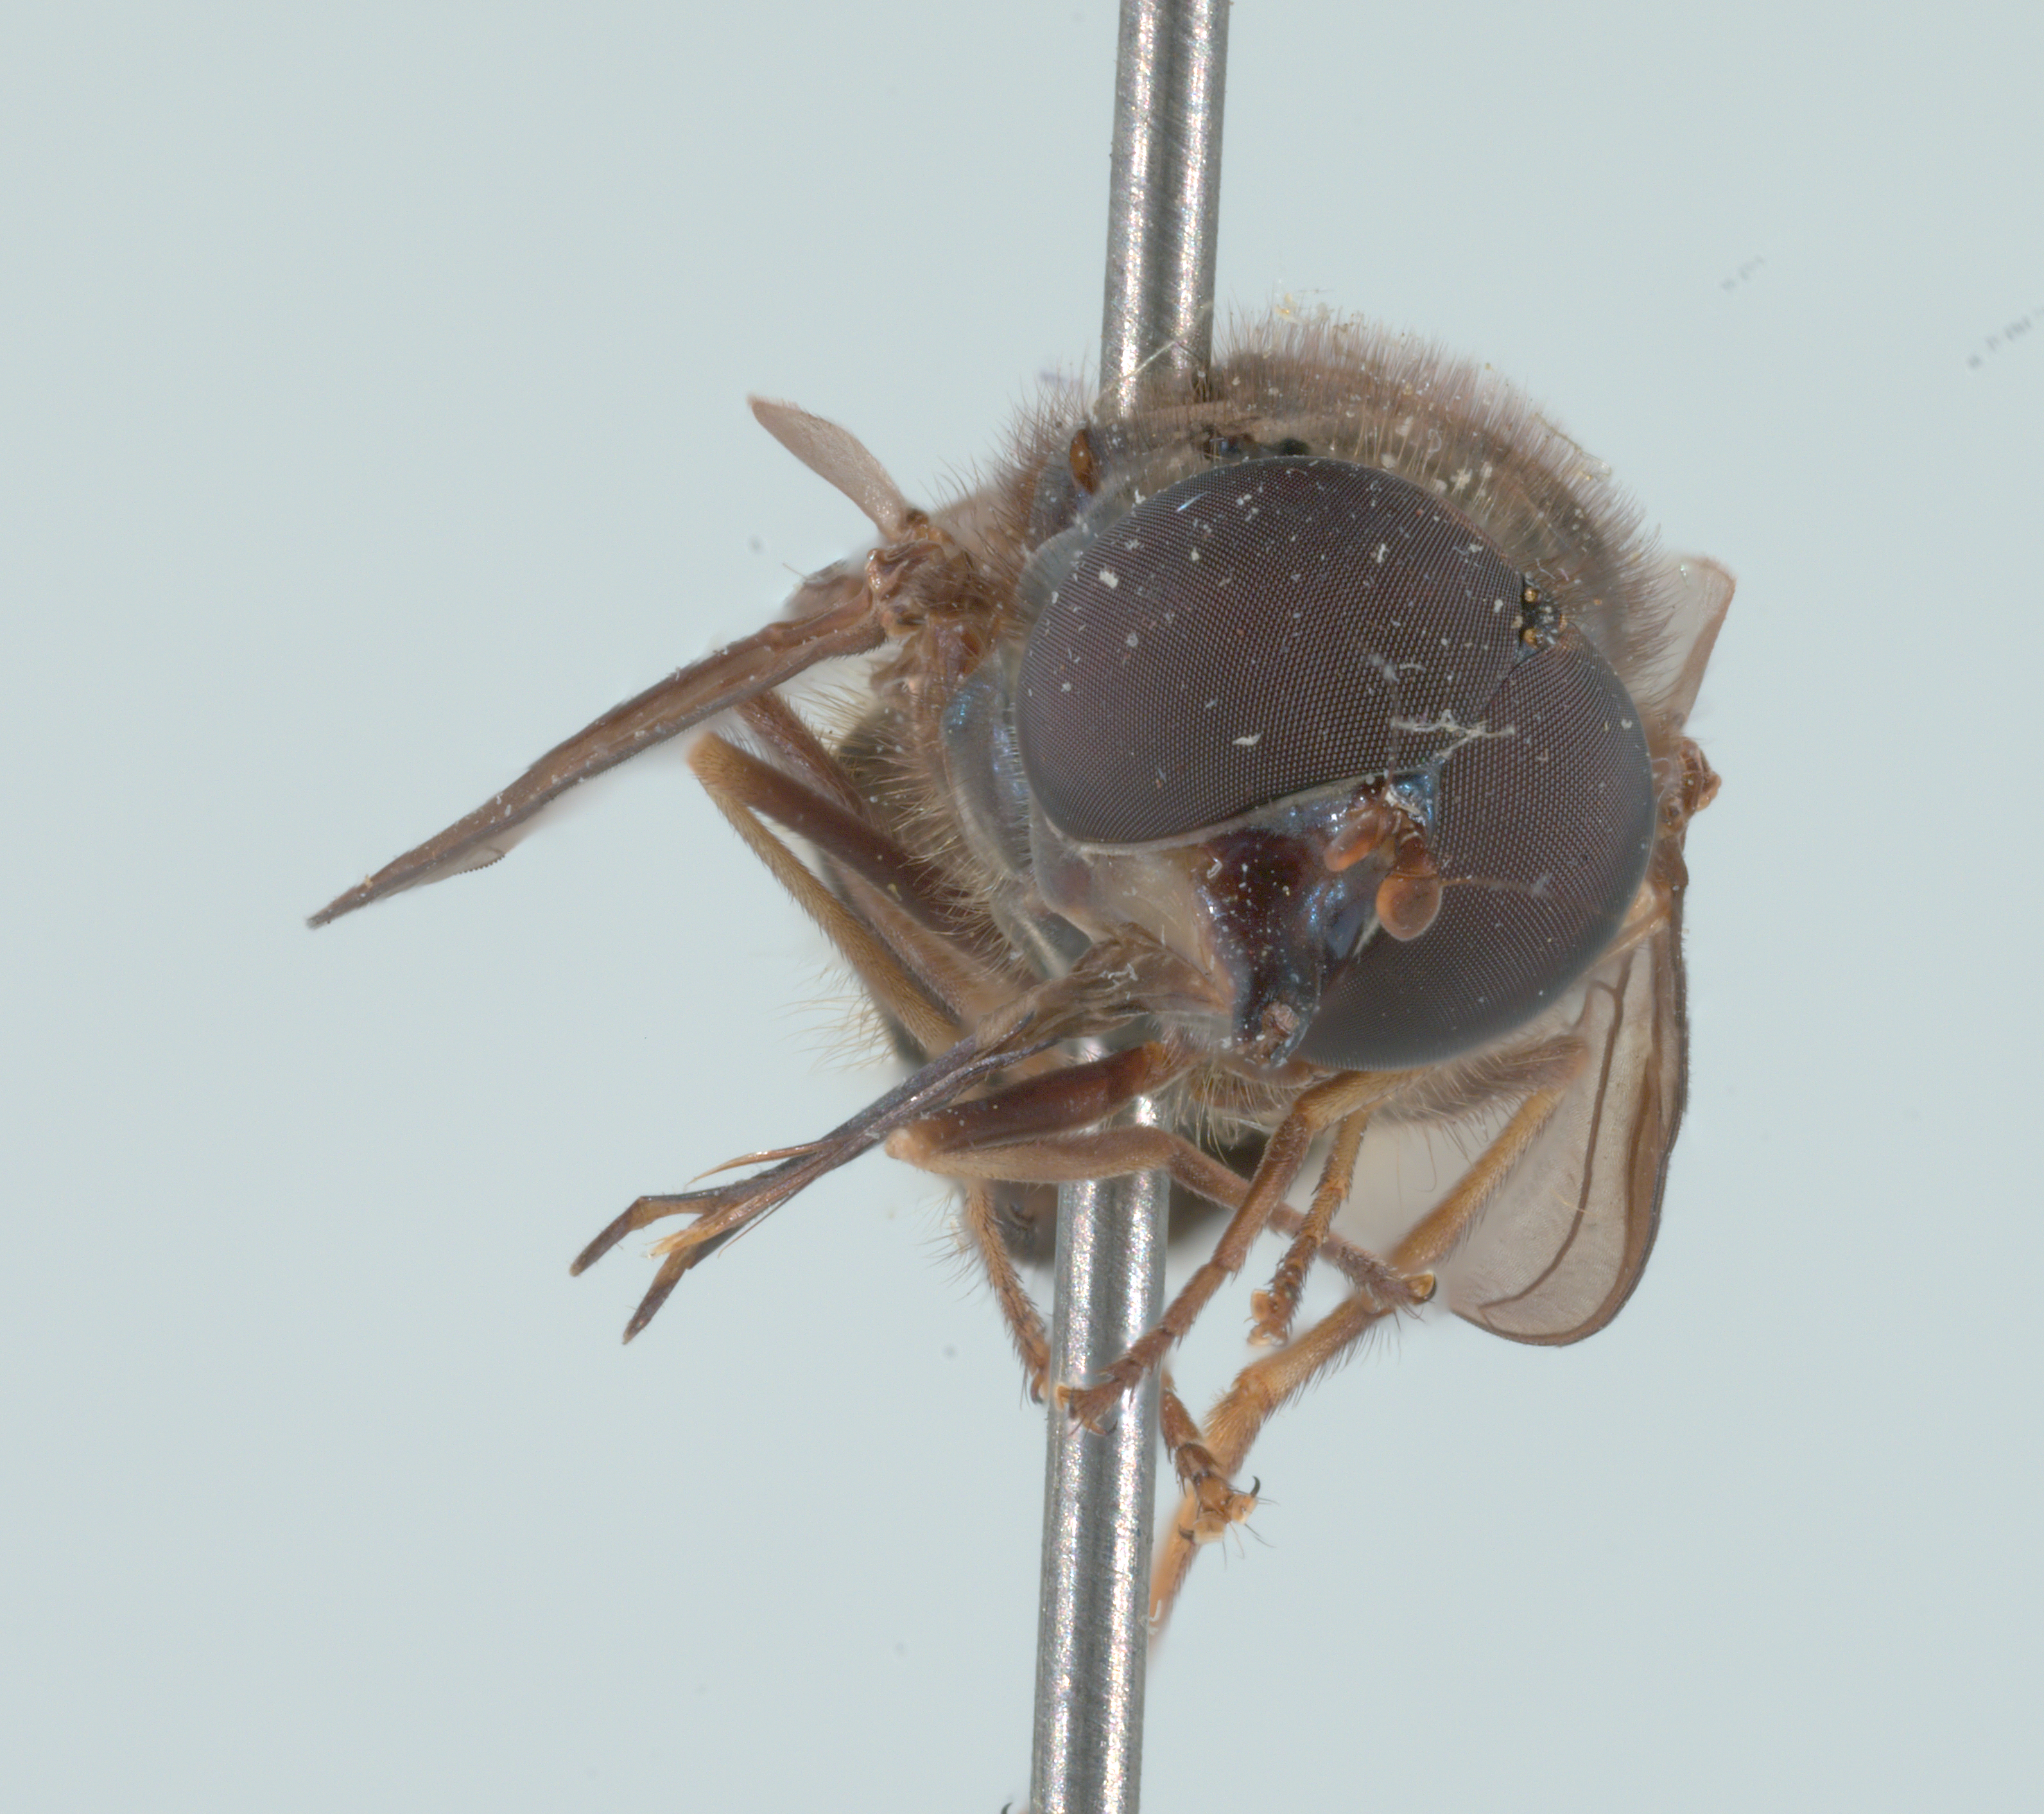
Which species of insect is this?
Rhingia cyanoprora
